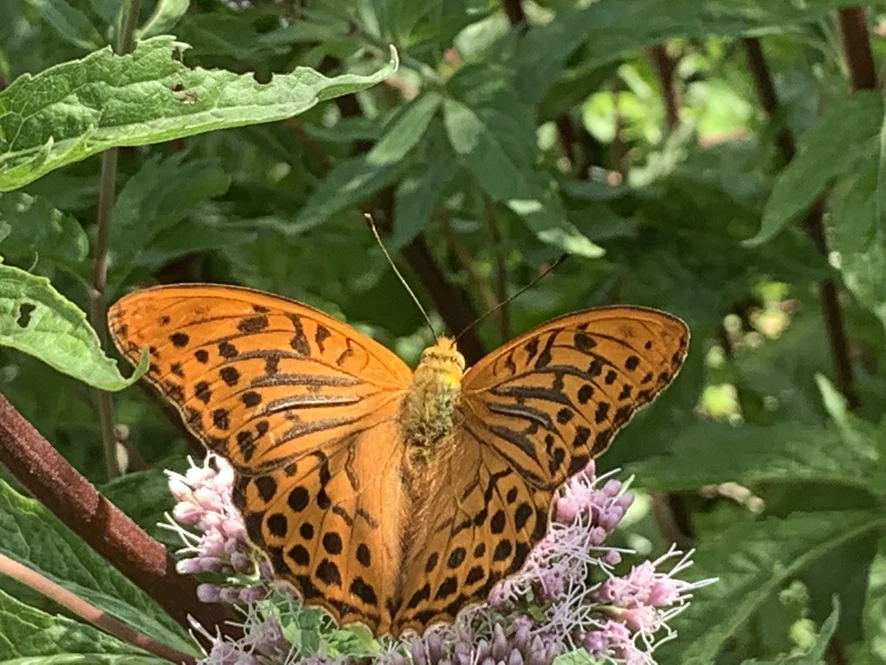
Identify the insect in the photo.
Argynnis paphia
